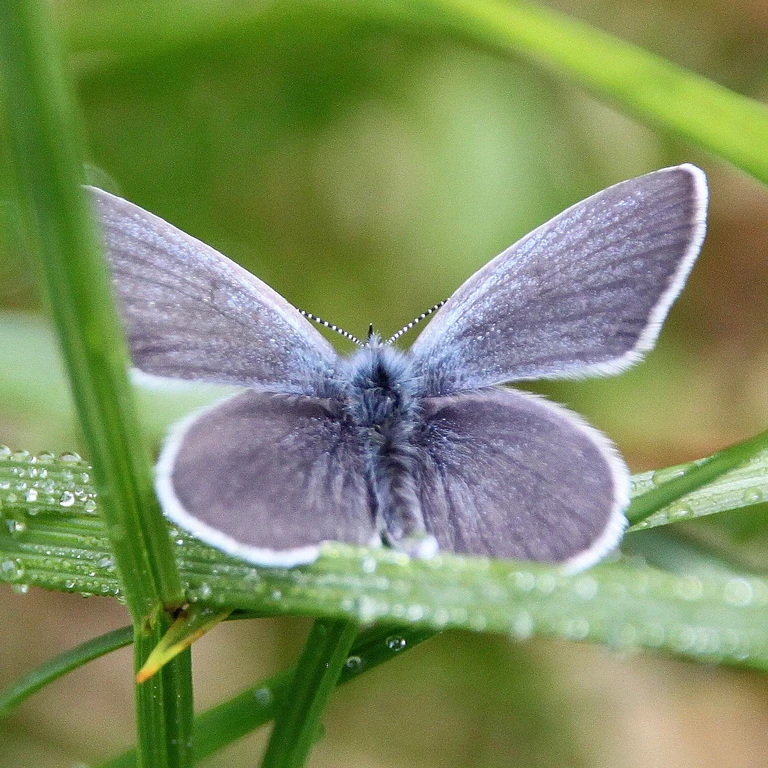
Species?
Cupido minimus
